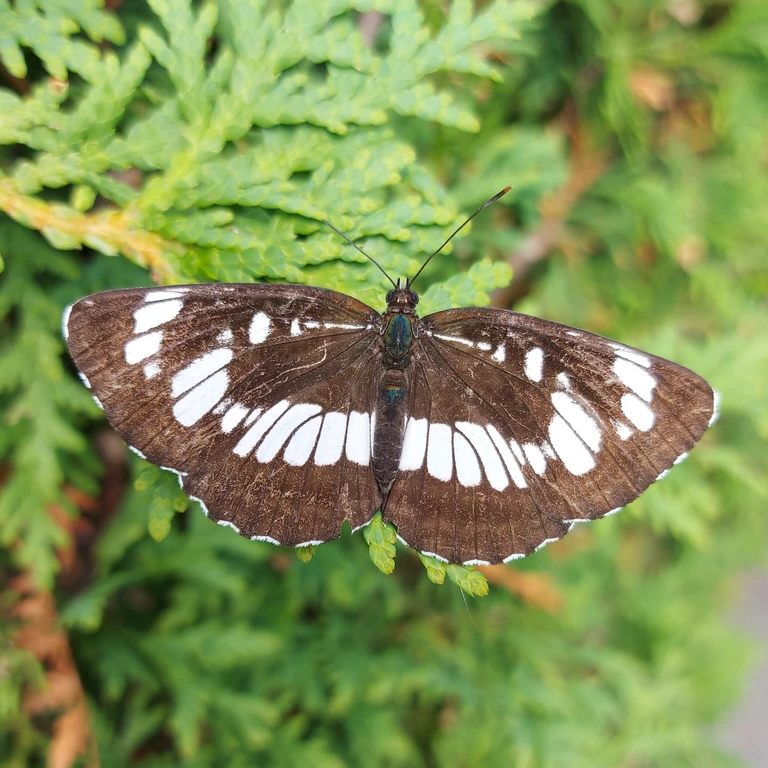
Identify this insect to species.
Neptis rivularis
